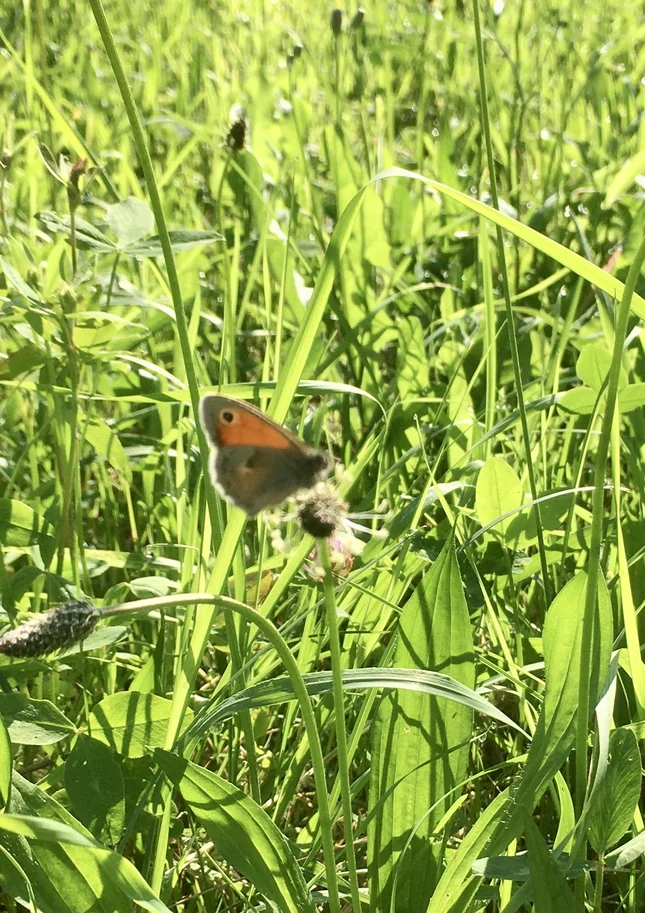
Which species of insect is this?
Coenonympha pamphilus
